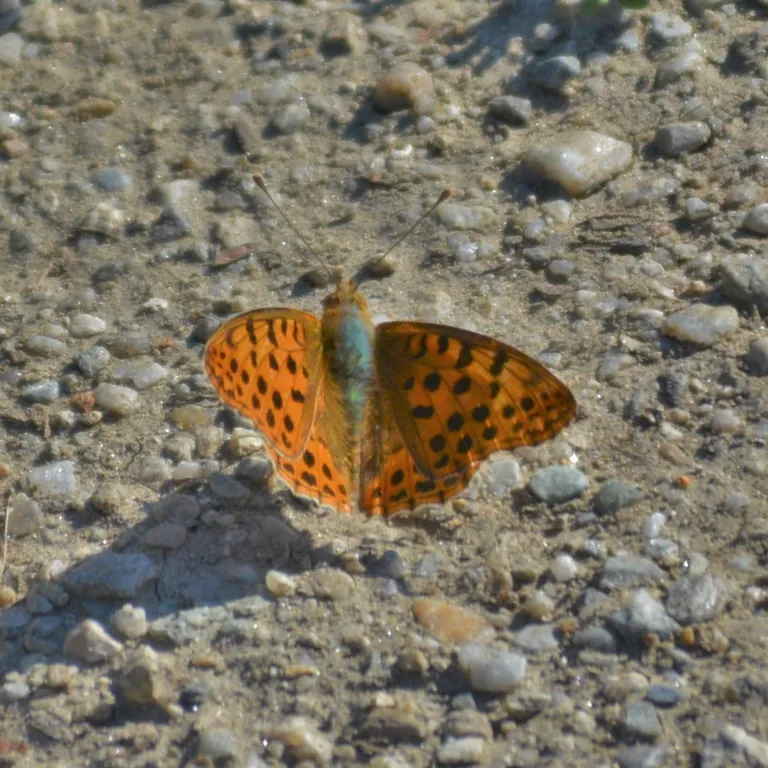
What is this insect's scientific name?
Issoria lathonia
